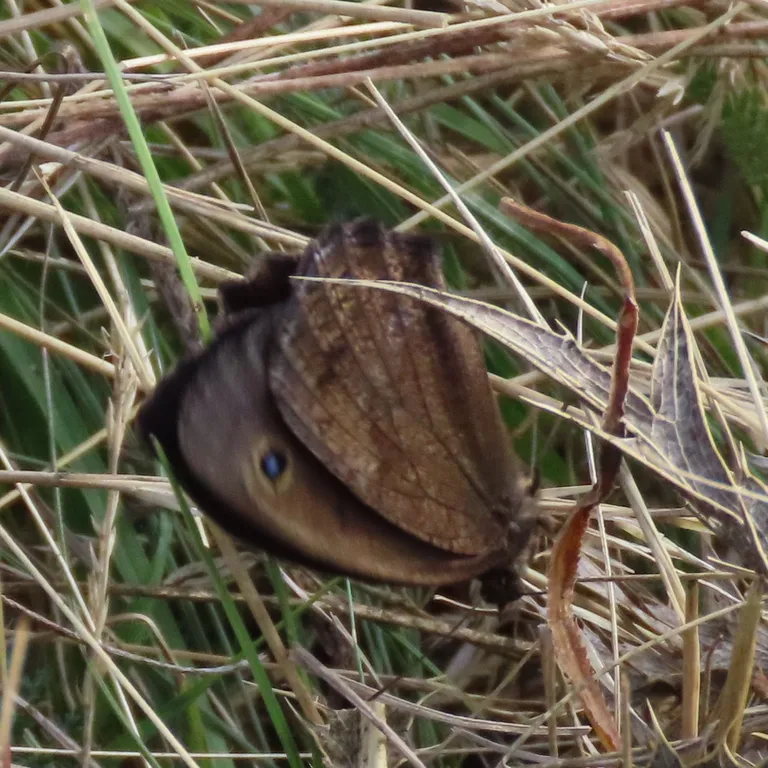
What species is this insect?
Minois dryas
